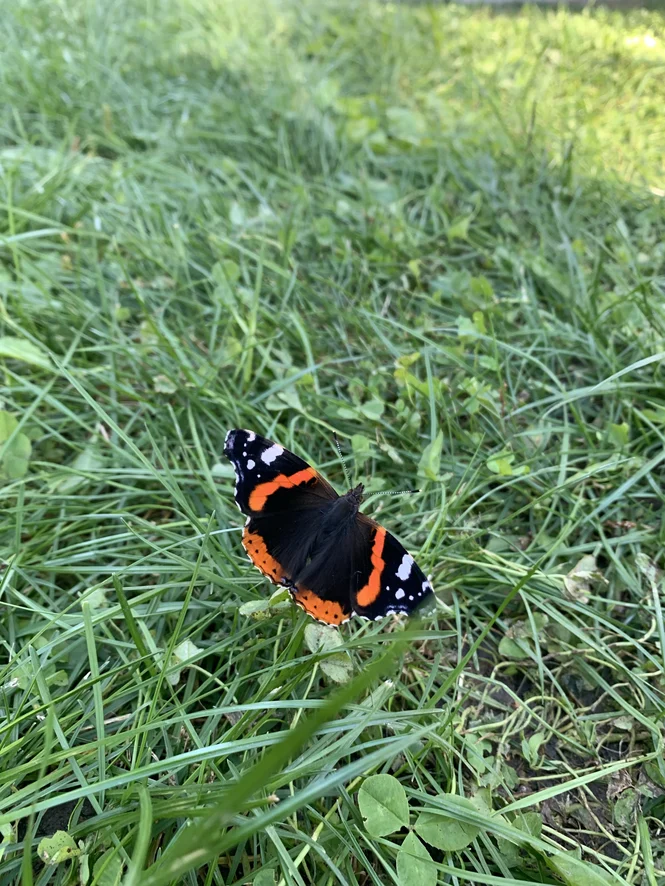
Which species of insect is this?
Vanessa atalanta
